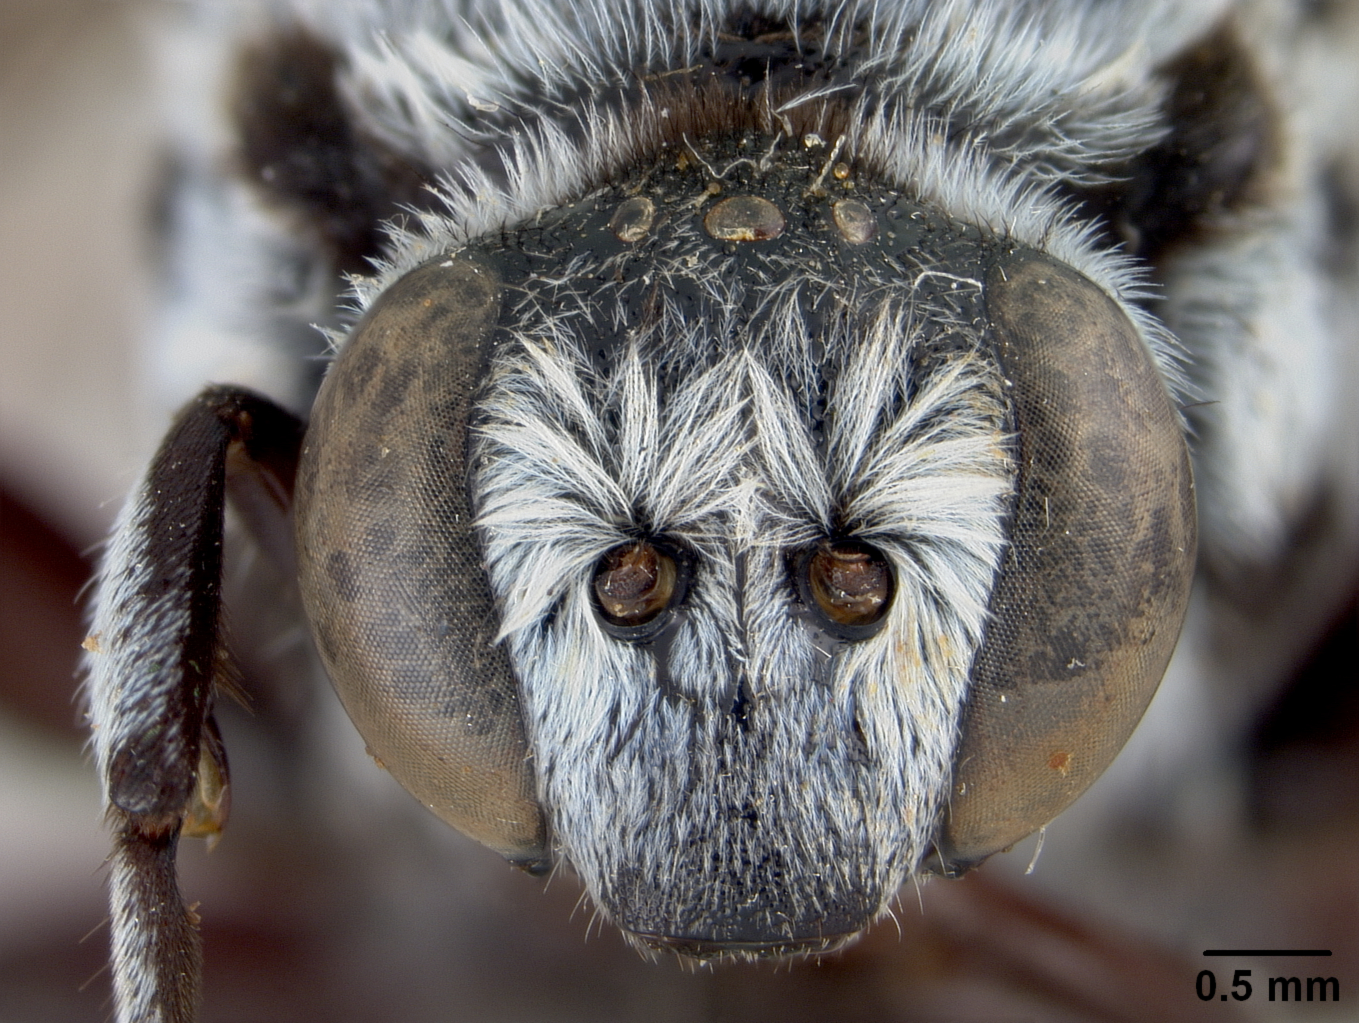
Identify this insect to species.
Crocisa insulicola
